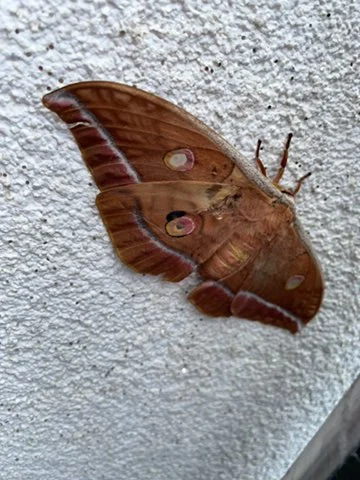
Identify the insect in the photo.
Antheraea yamamai
